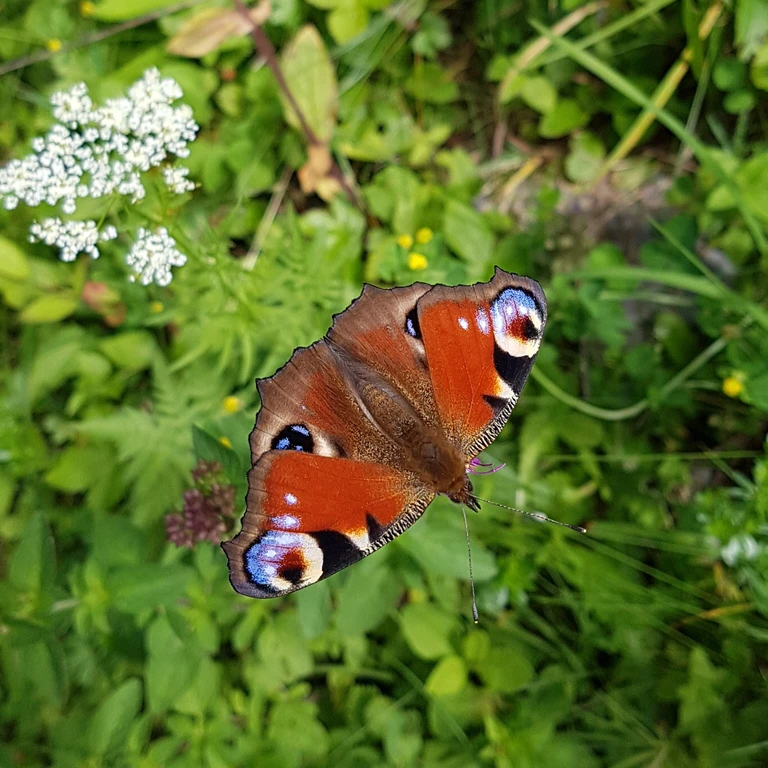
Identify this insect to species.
Aglais io
